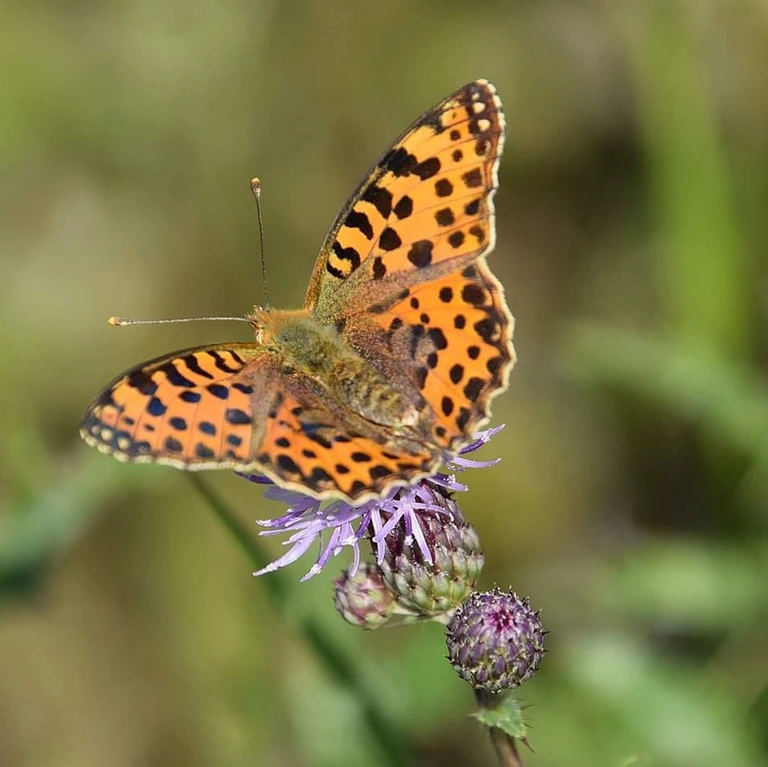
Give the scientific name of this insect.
Issoria lathonia
